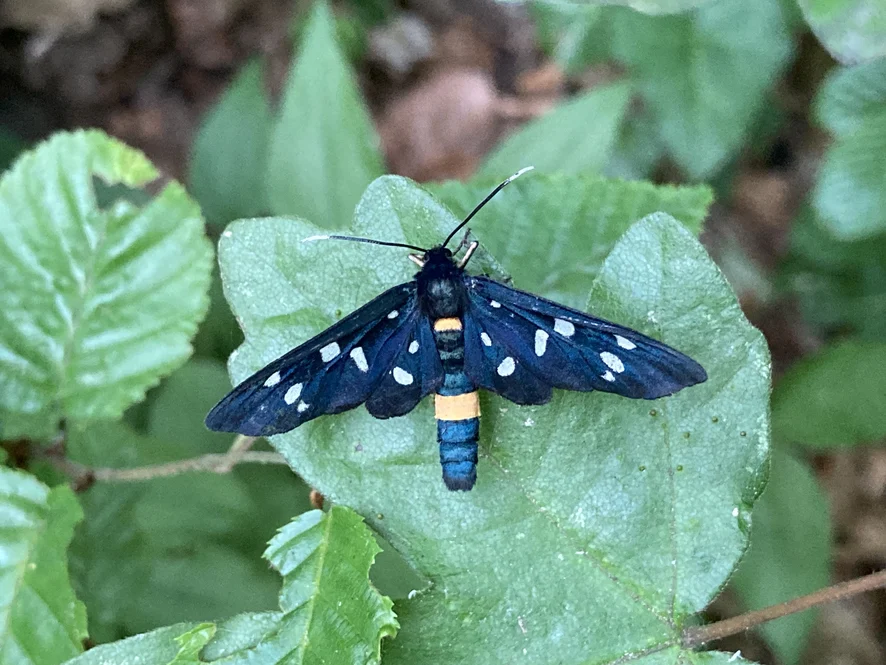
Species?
Amata phegea
